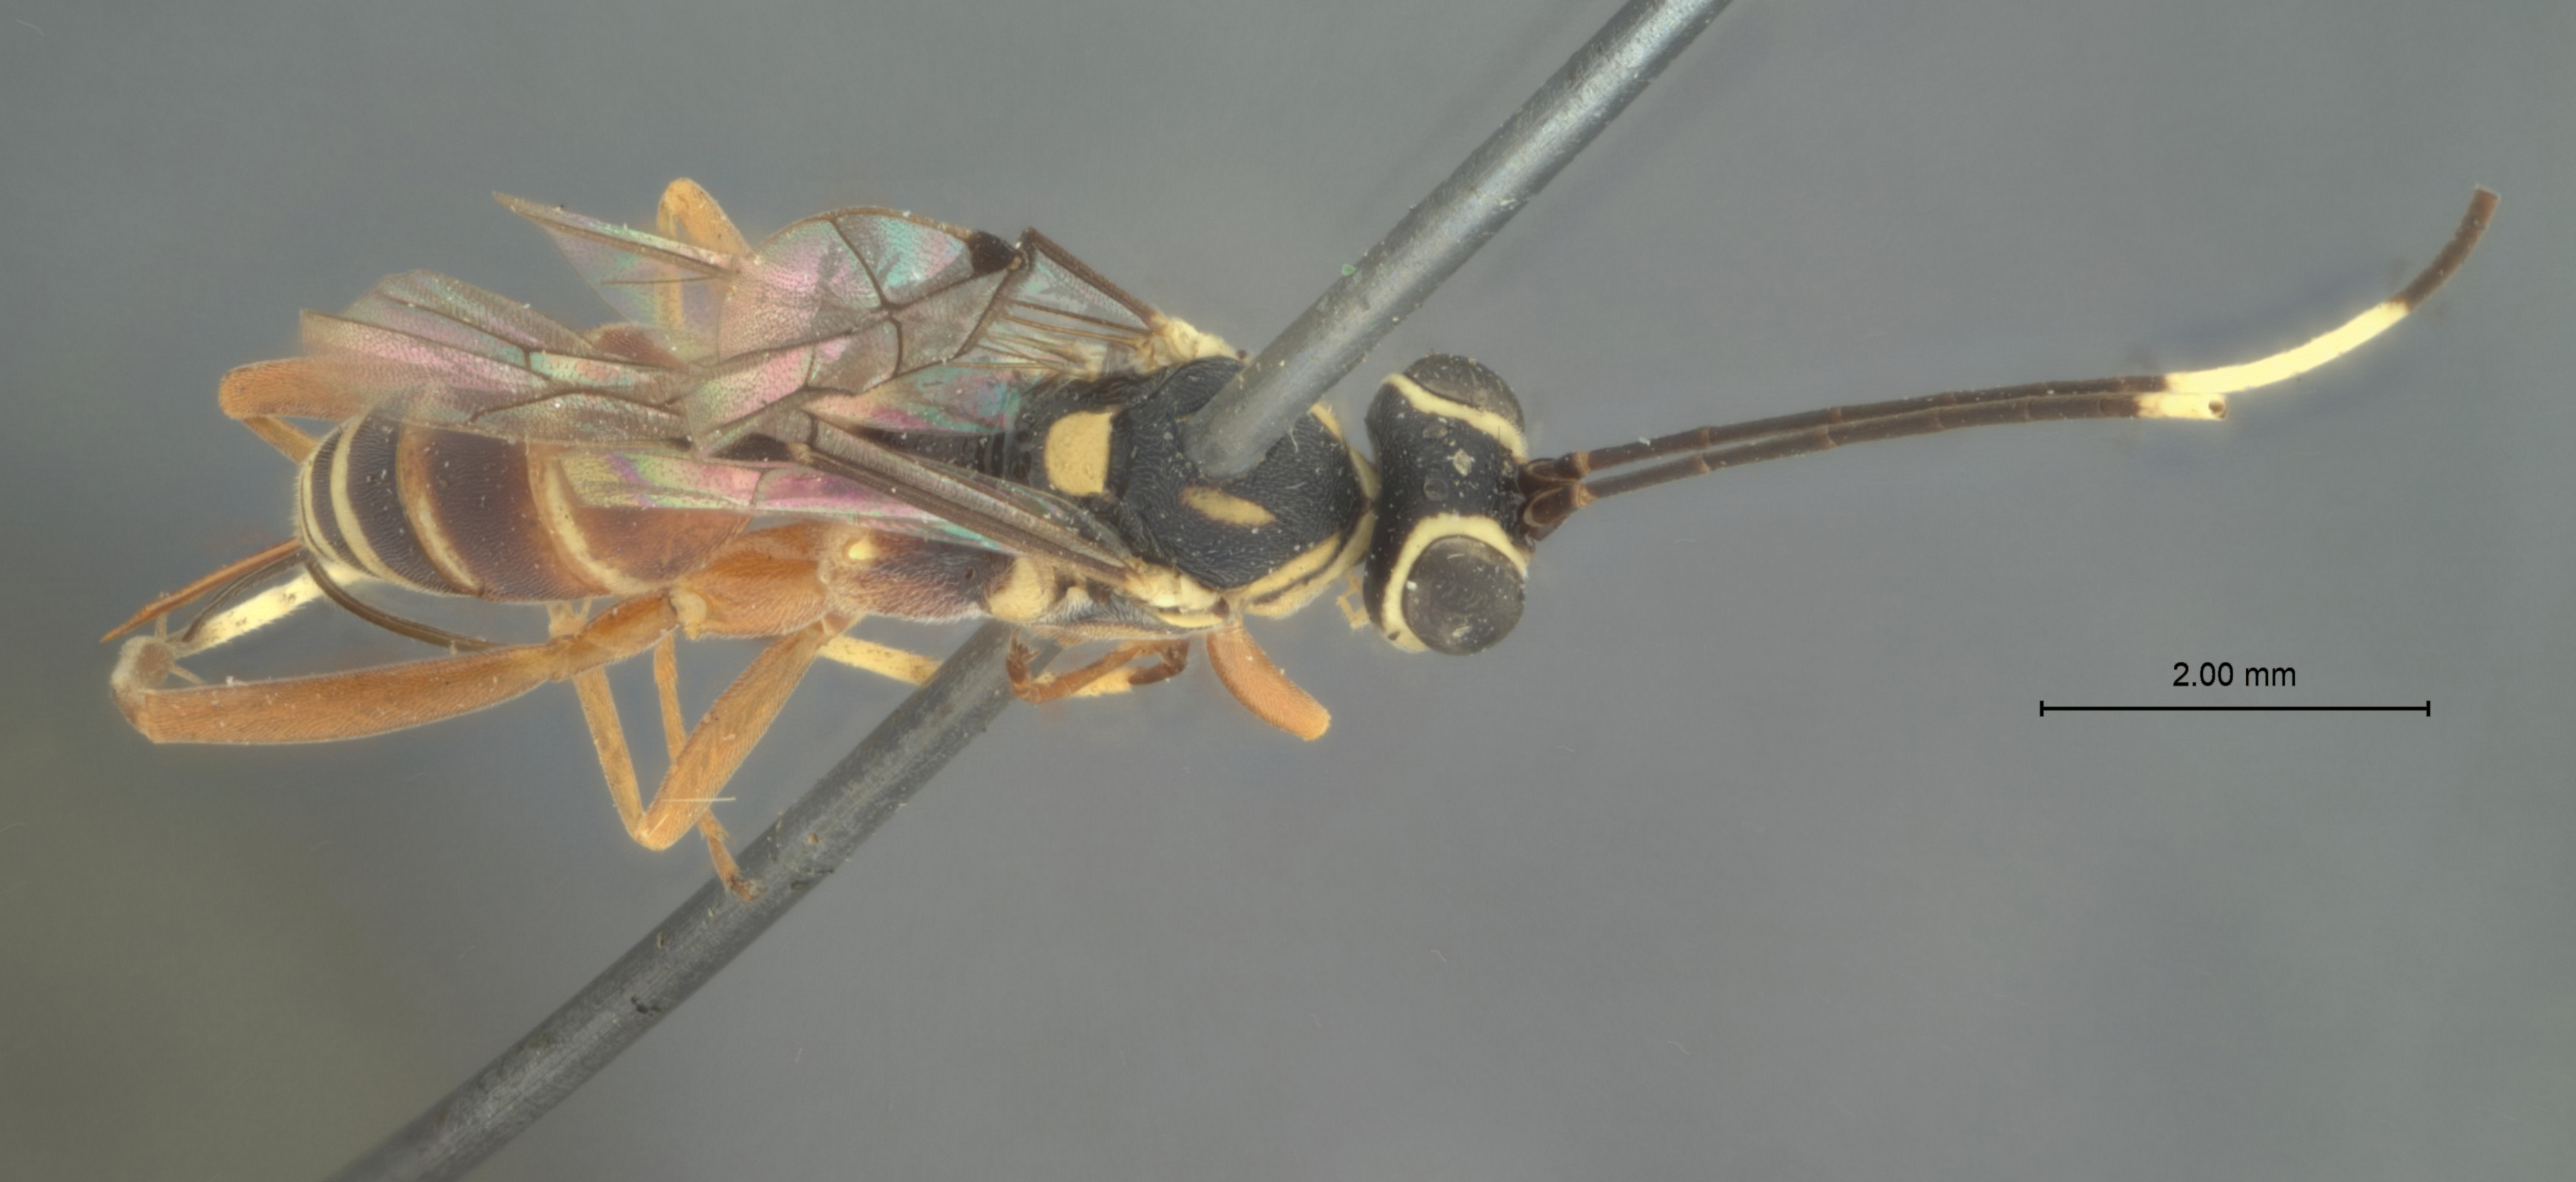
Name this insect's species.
Cryptus nebraskensis
